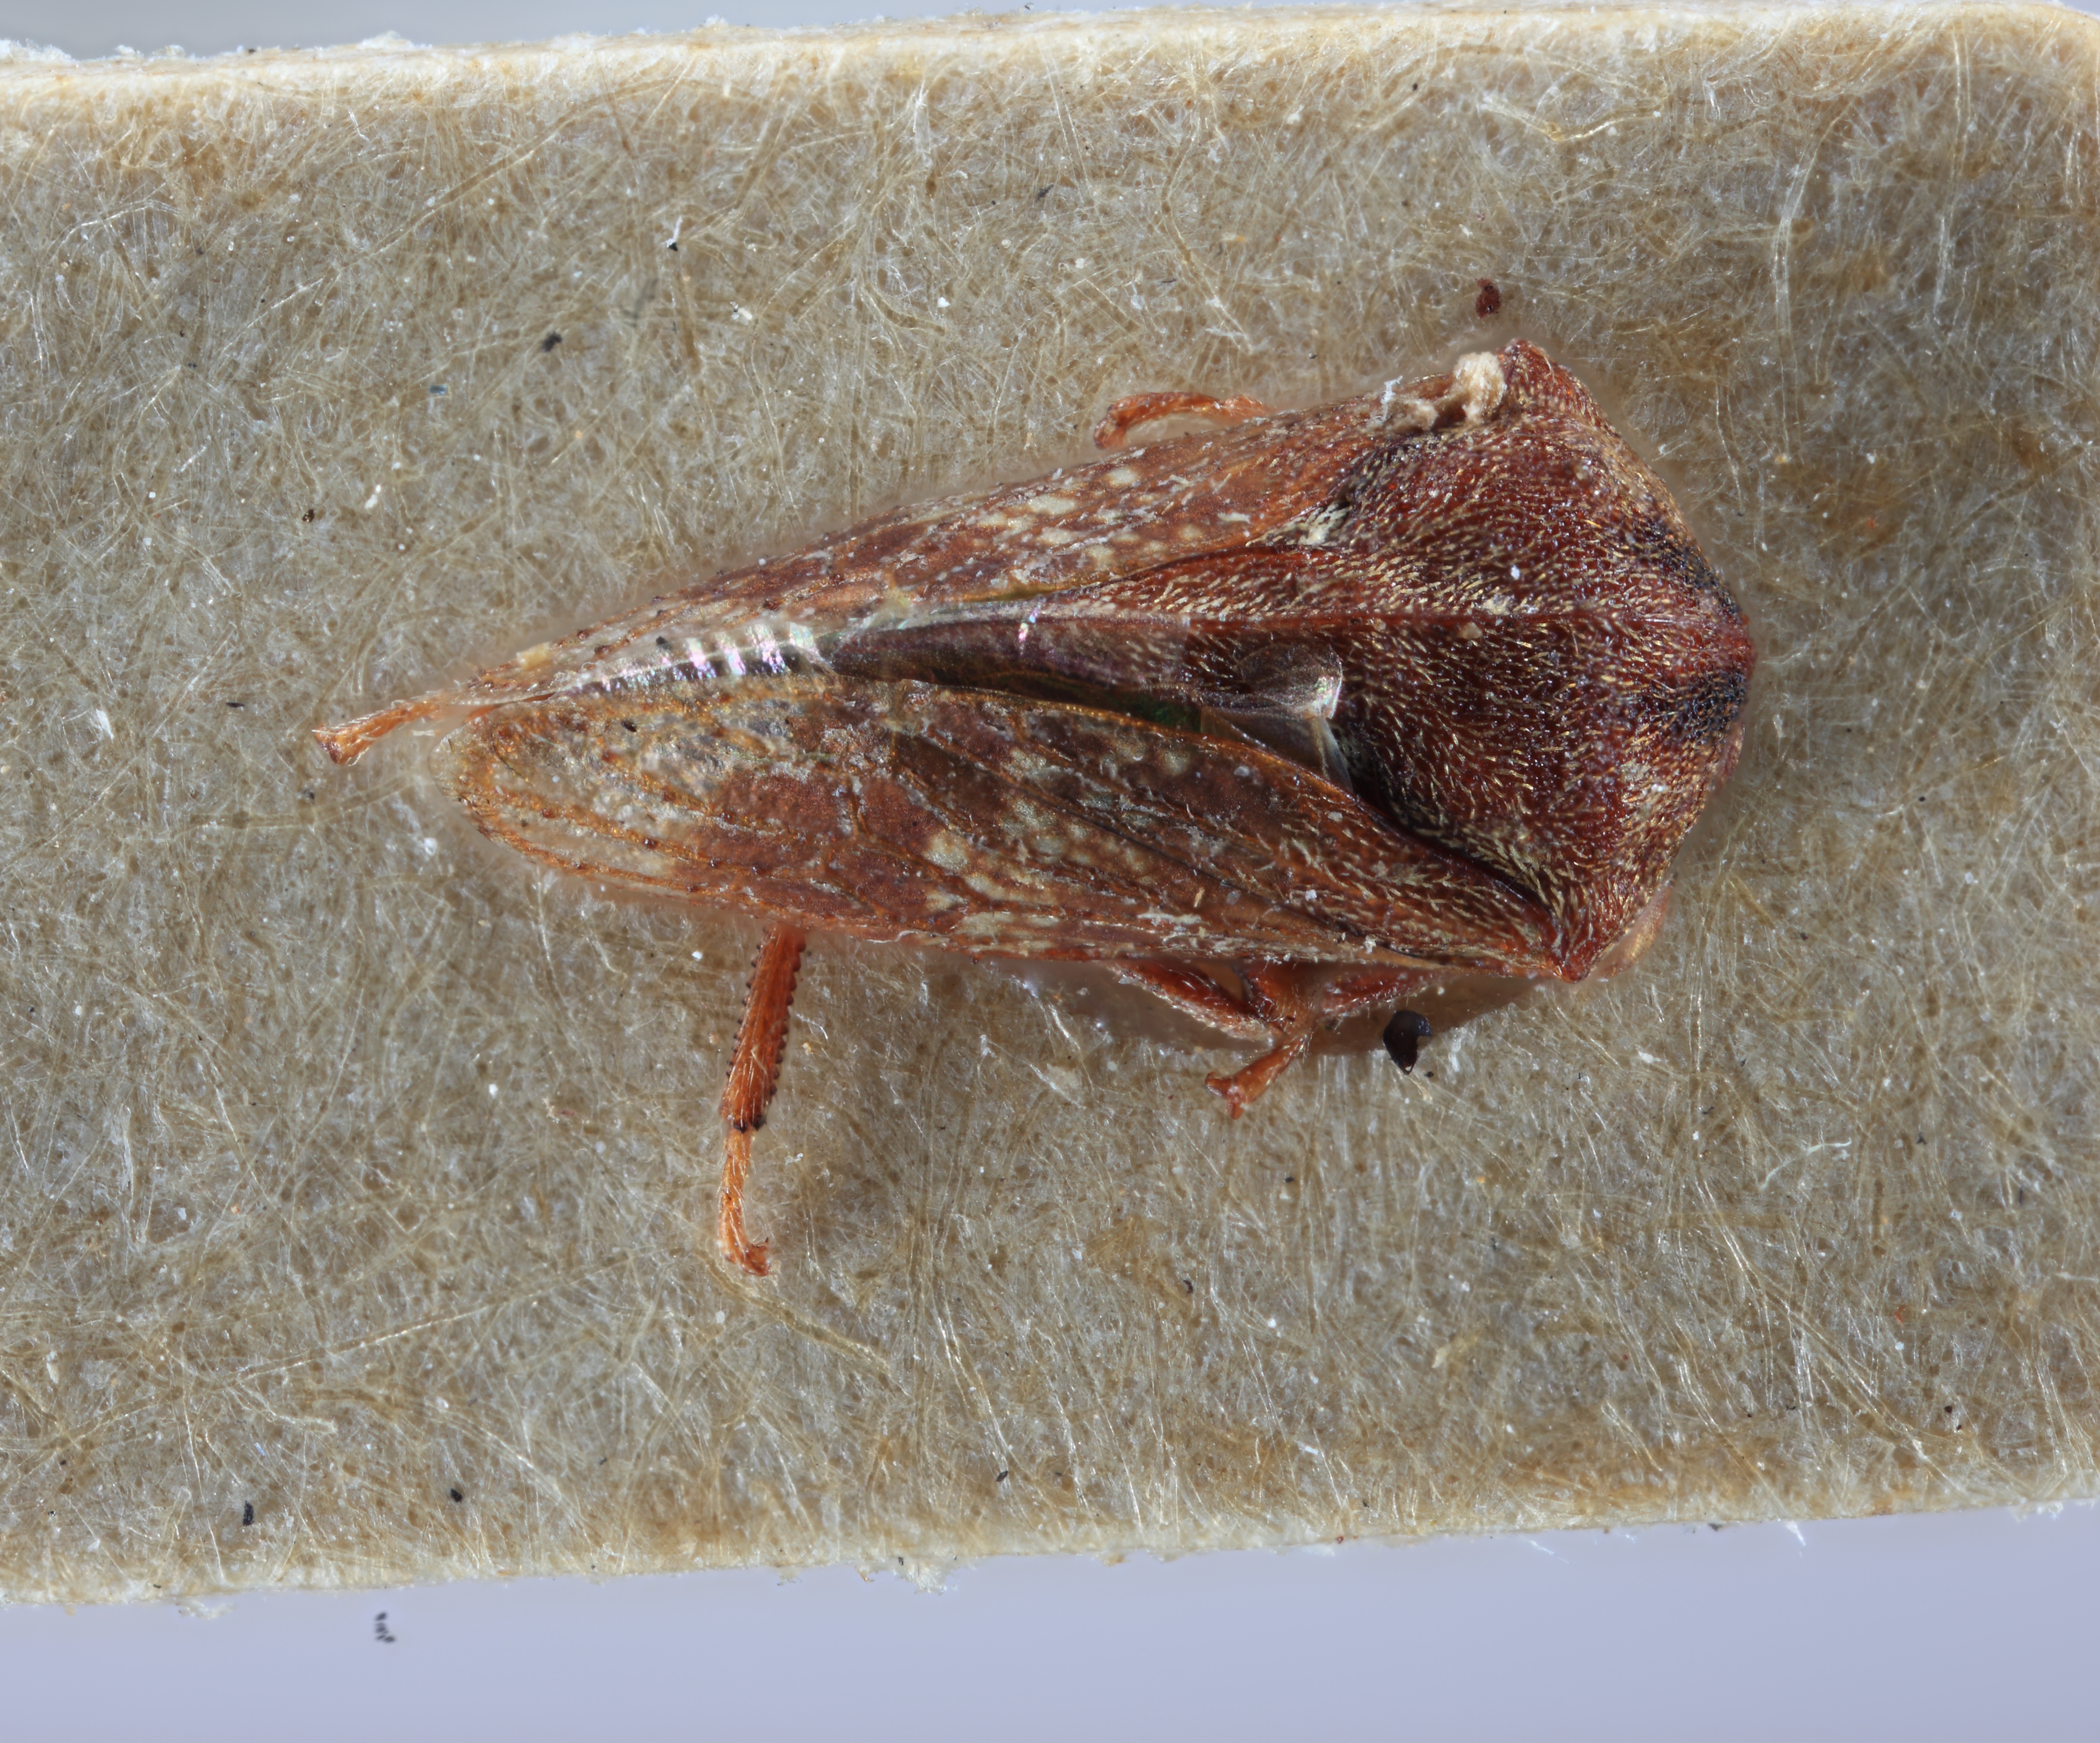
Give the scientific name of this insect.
Gargara fasceifrontis
